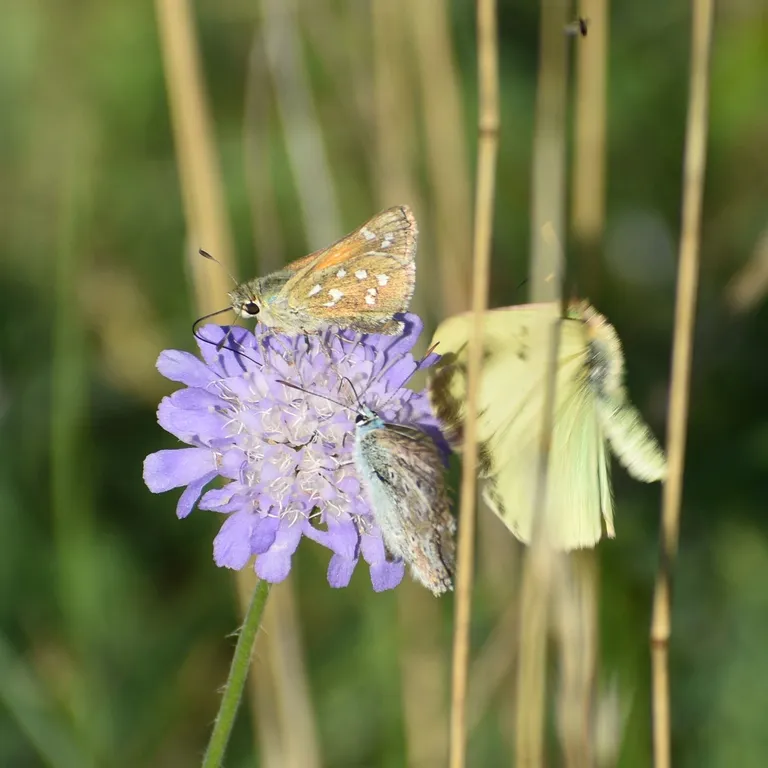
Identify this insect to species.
Hesperia comma
